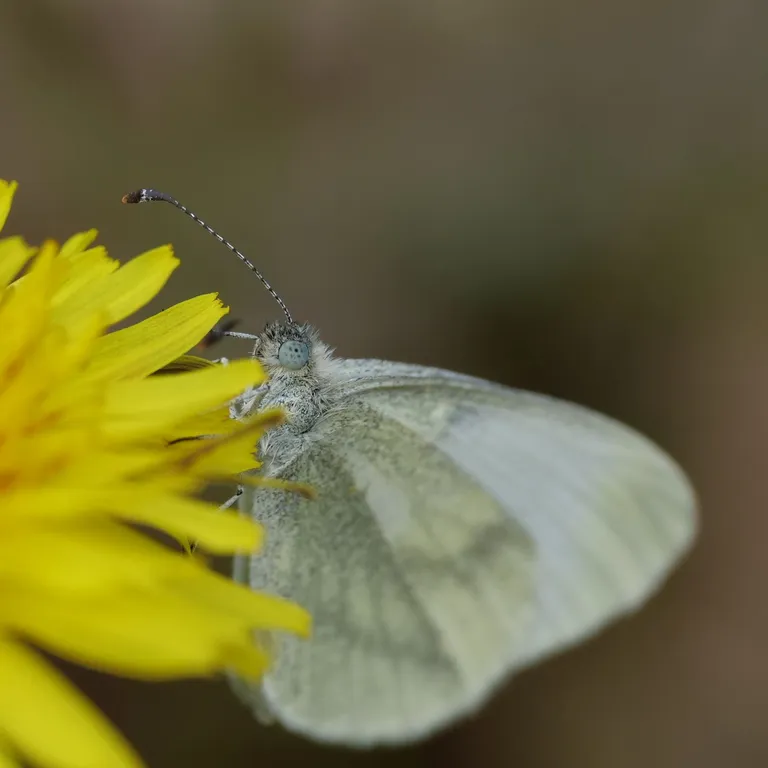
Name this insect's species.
Leptidea sinapis/juvernica
